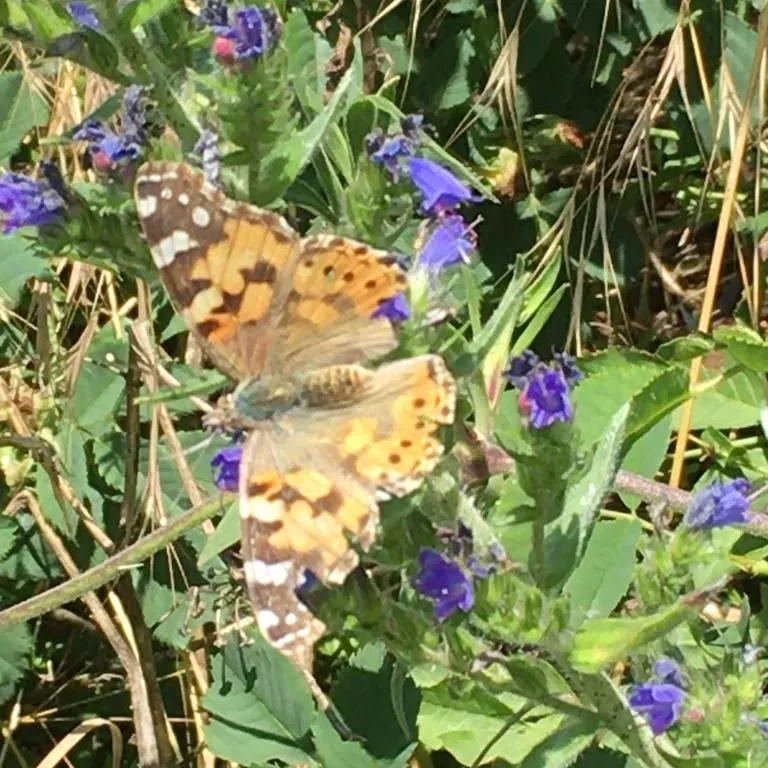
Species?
Vanessa cardui
